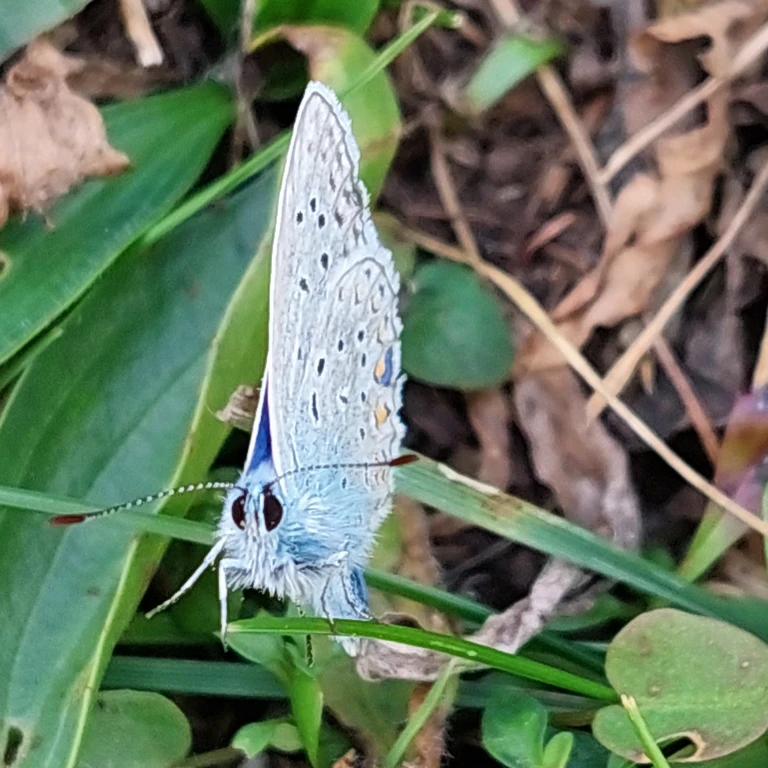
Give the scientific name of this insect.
Polyommatus icarus
